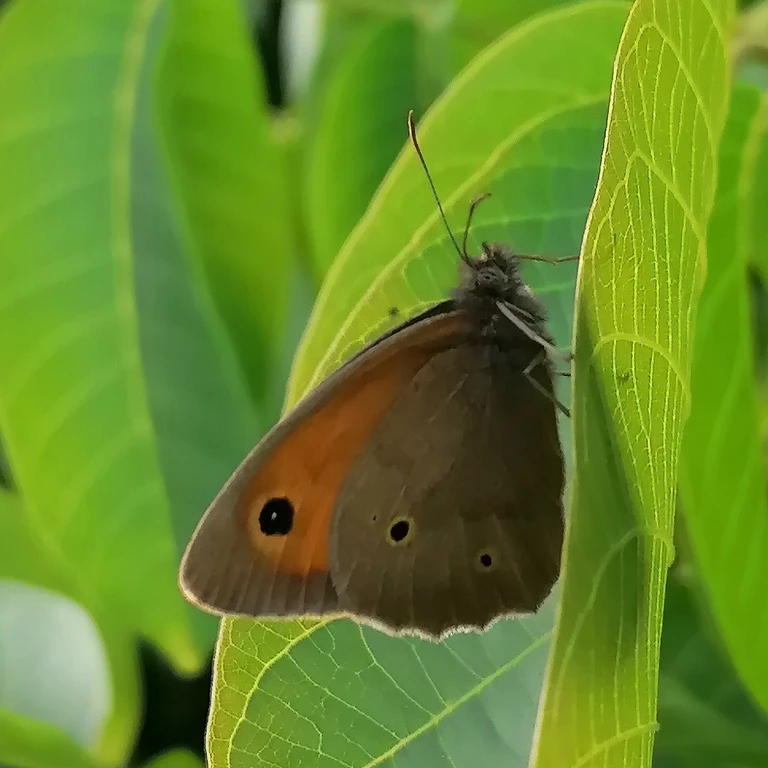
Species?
Maniola jurtina
